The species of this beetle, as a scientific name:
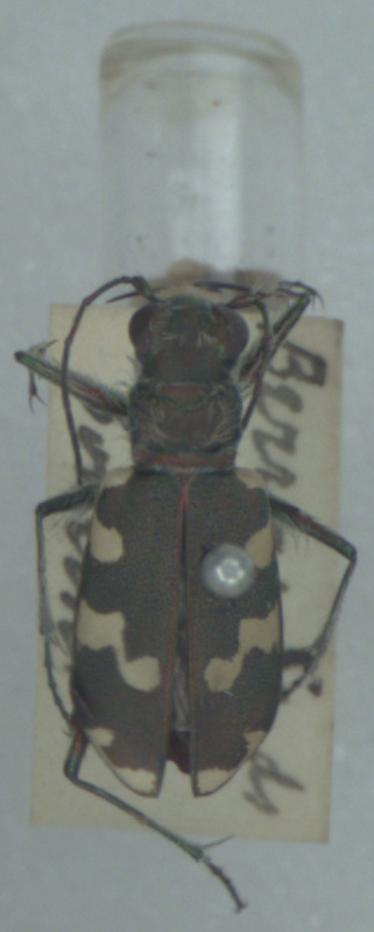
Cicindela maritima
